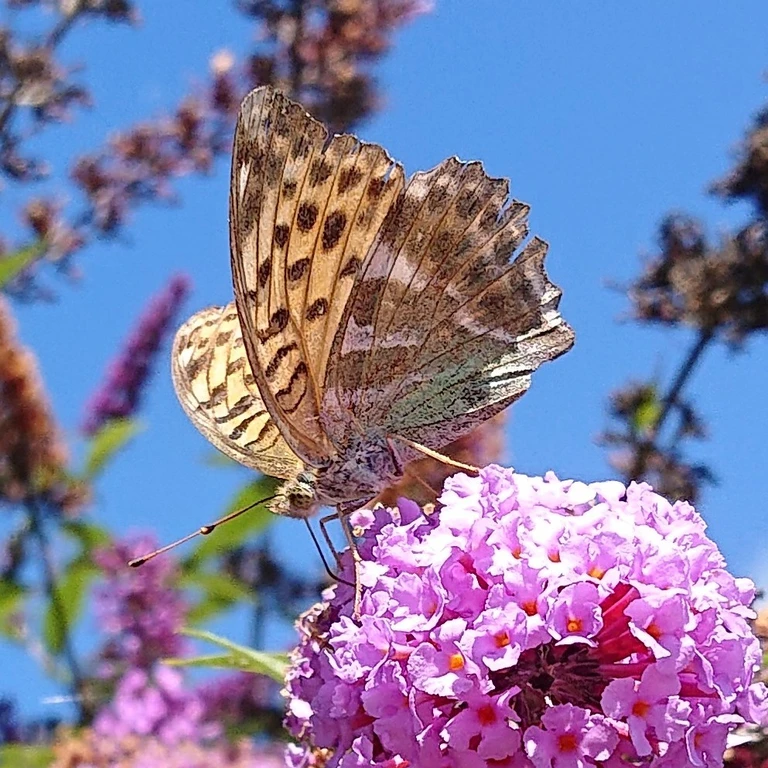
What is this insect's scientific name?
Argynnis paphia
